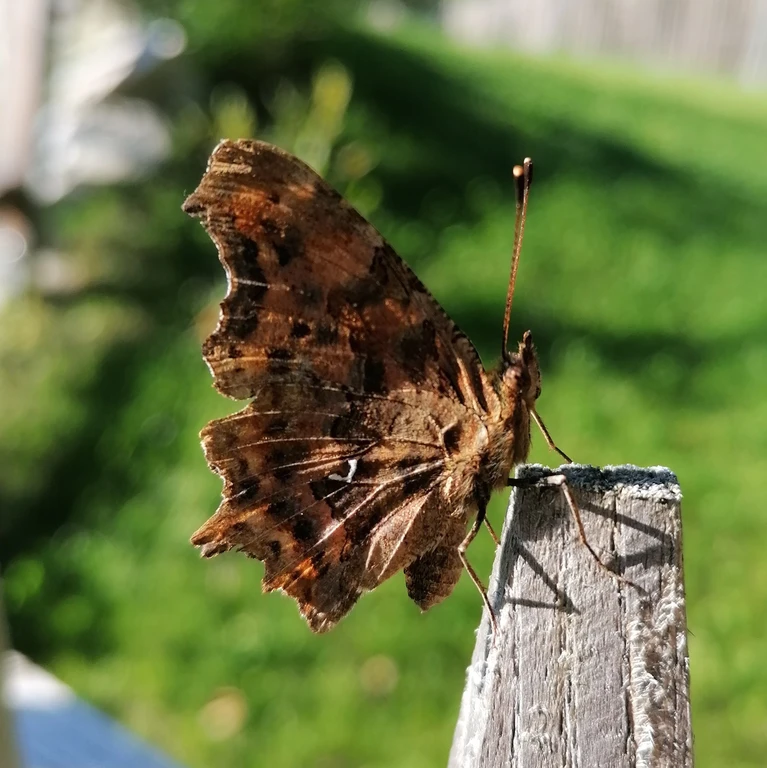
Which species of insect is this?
Polygonia c-album
